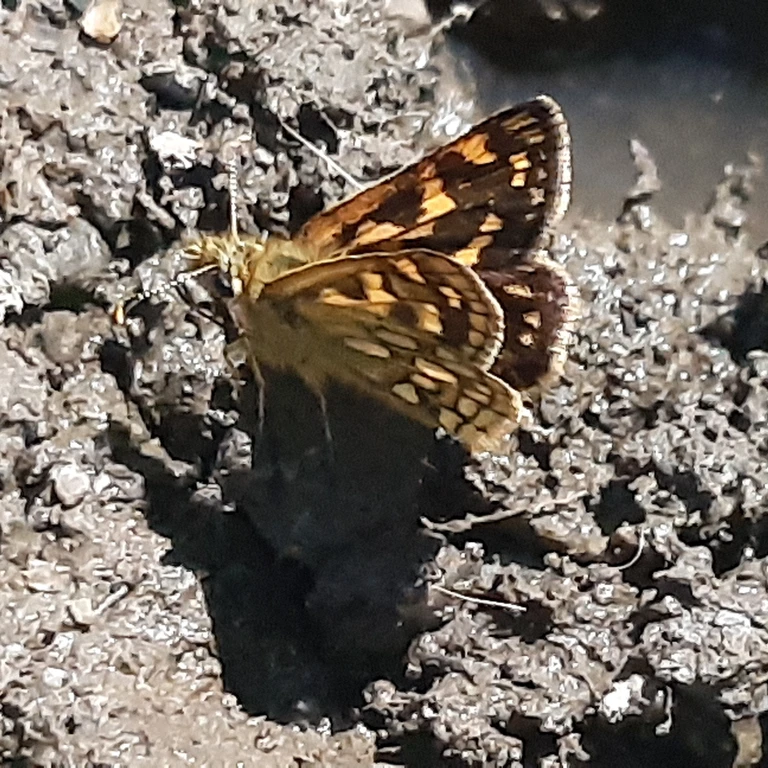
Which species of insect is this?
Carterocephalus palaemon
